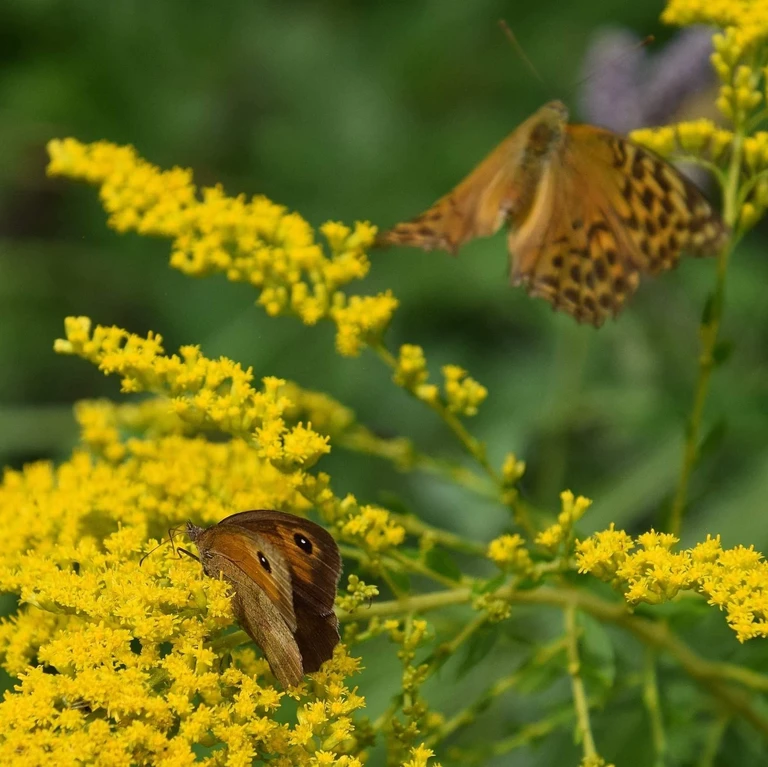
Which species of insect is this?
Maniola jurtina
